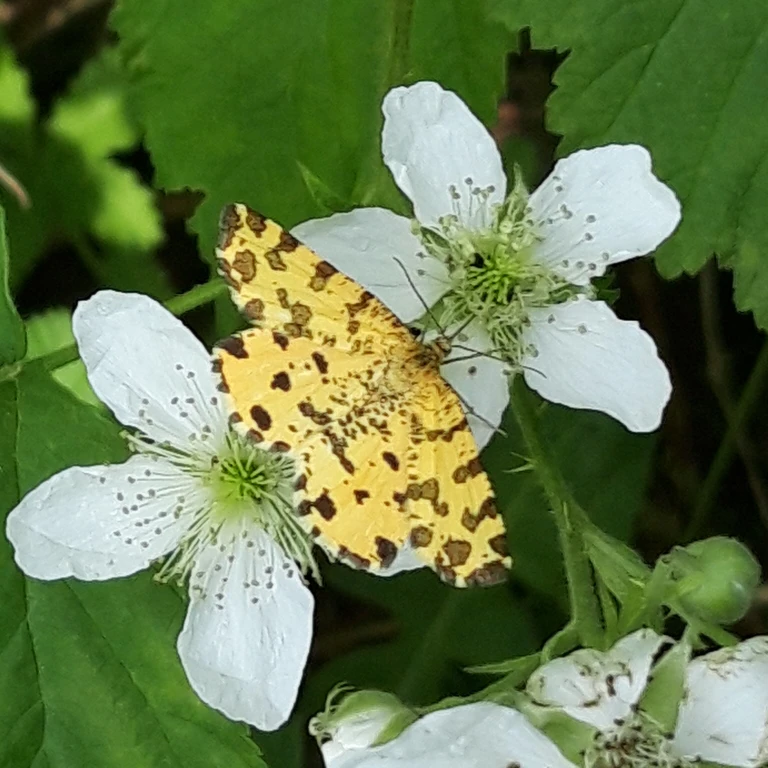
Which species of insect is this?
Pseudopanthera macularia
